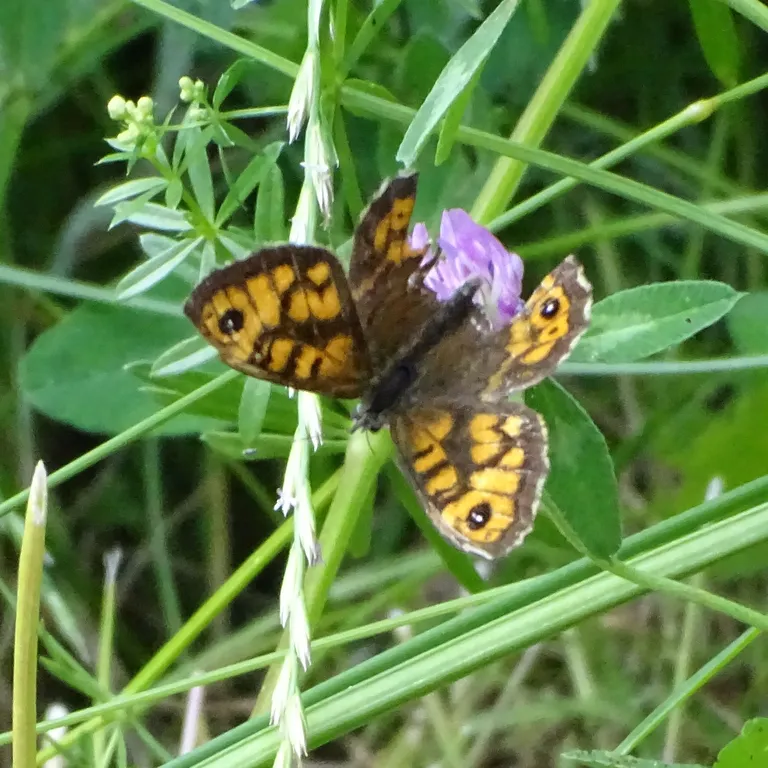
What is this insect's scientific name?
Lasiommata megera (also Pararge megera)
